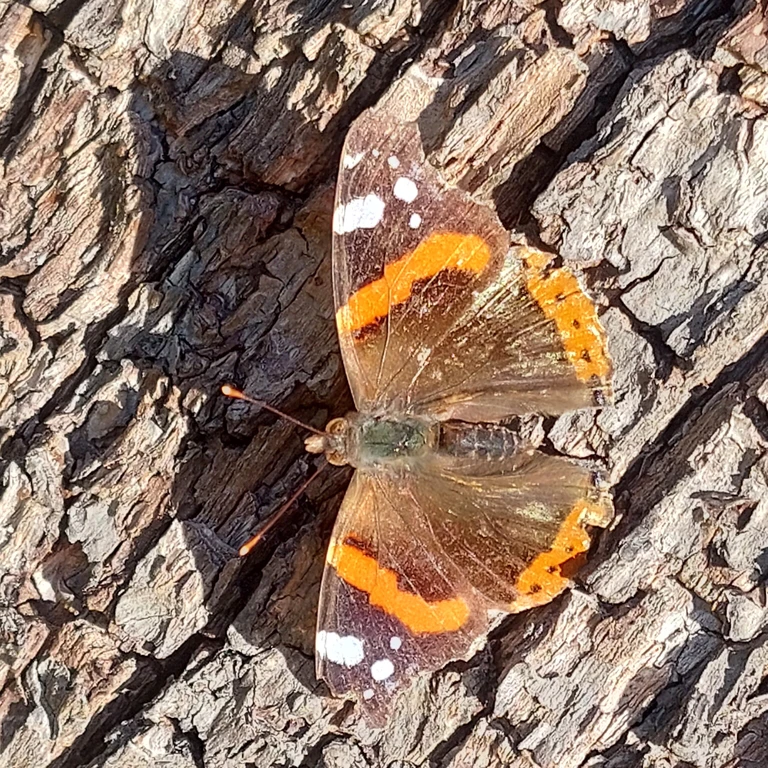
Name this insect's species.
Vanessa atalanta
